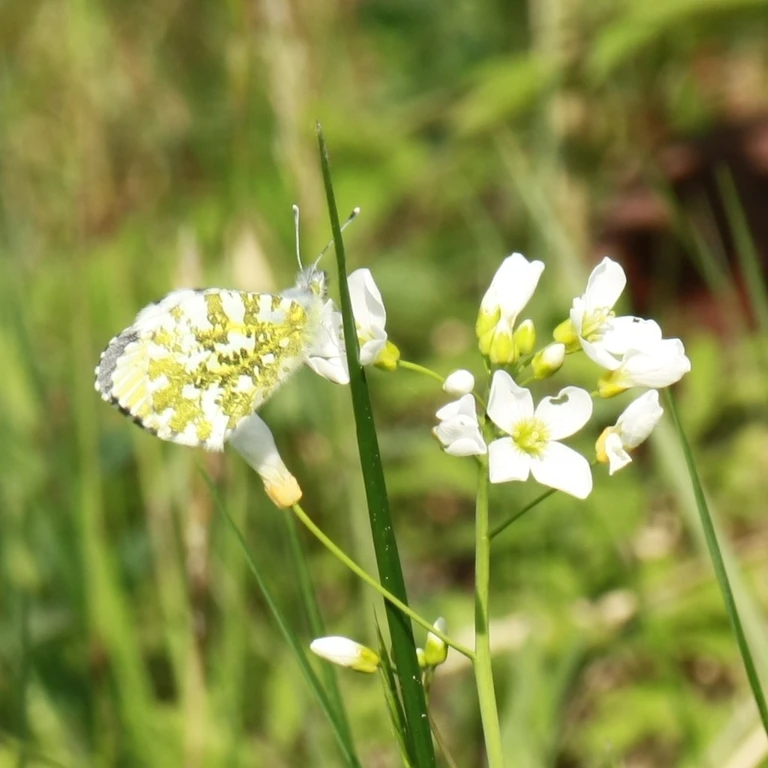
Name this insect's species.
Anthocharis cardamines
